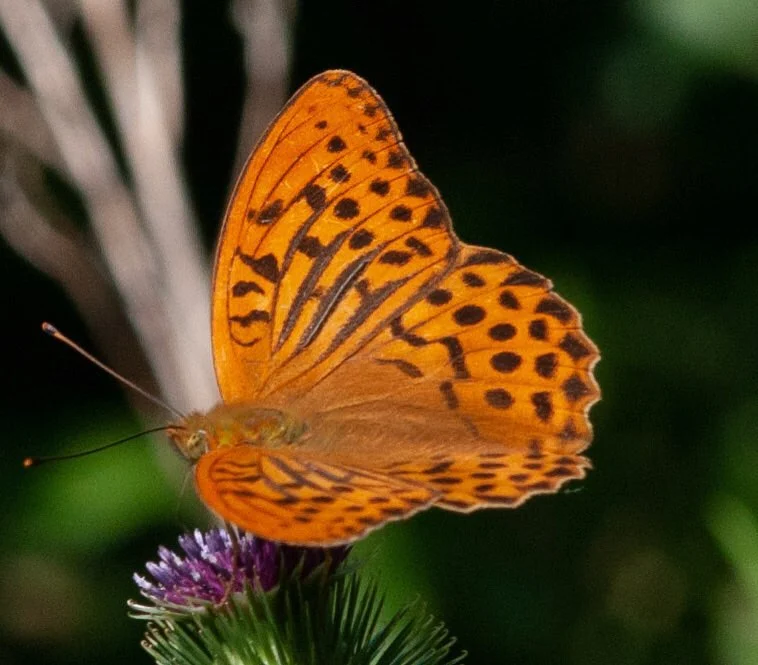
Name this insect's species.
Argynnis paphia
